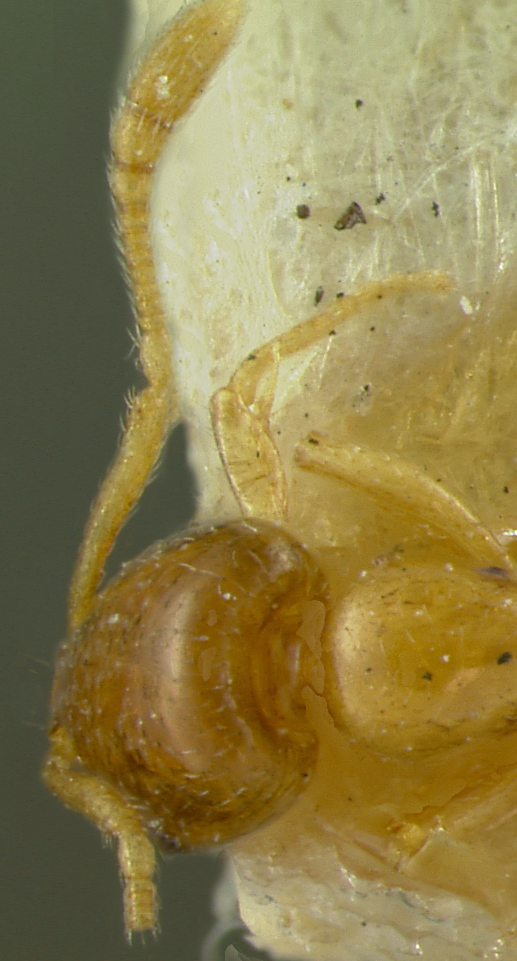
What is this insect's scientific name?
Monomorium andrei
